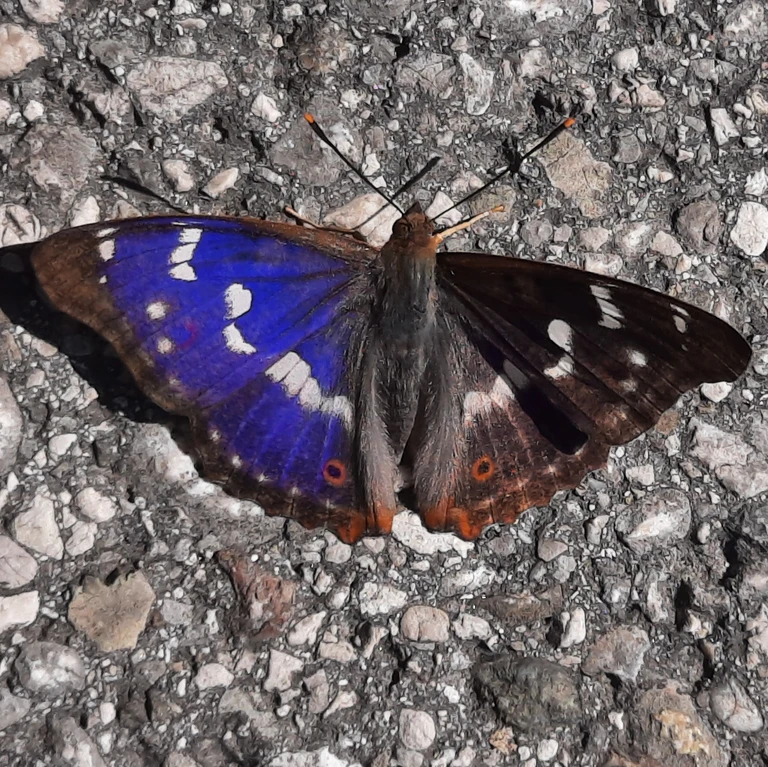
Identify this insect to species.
Apatura ilia
